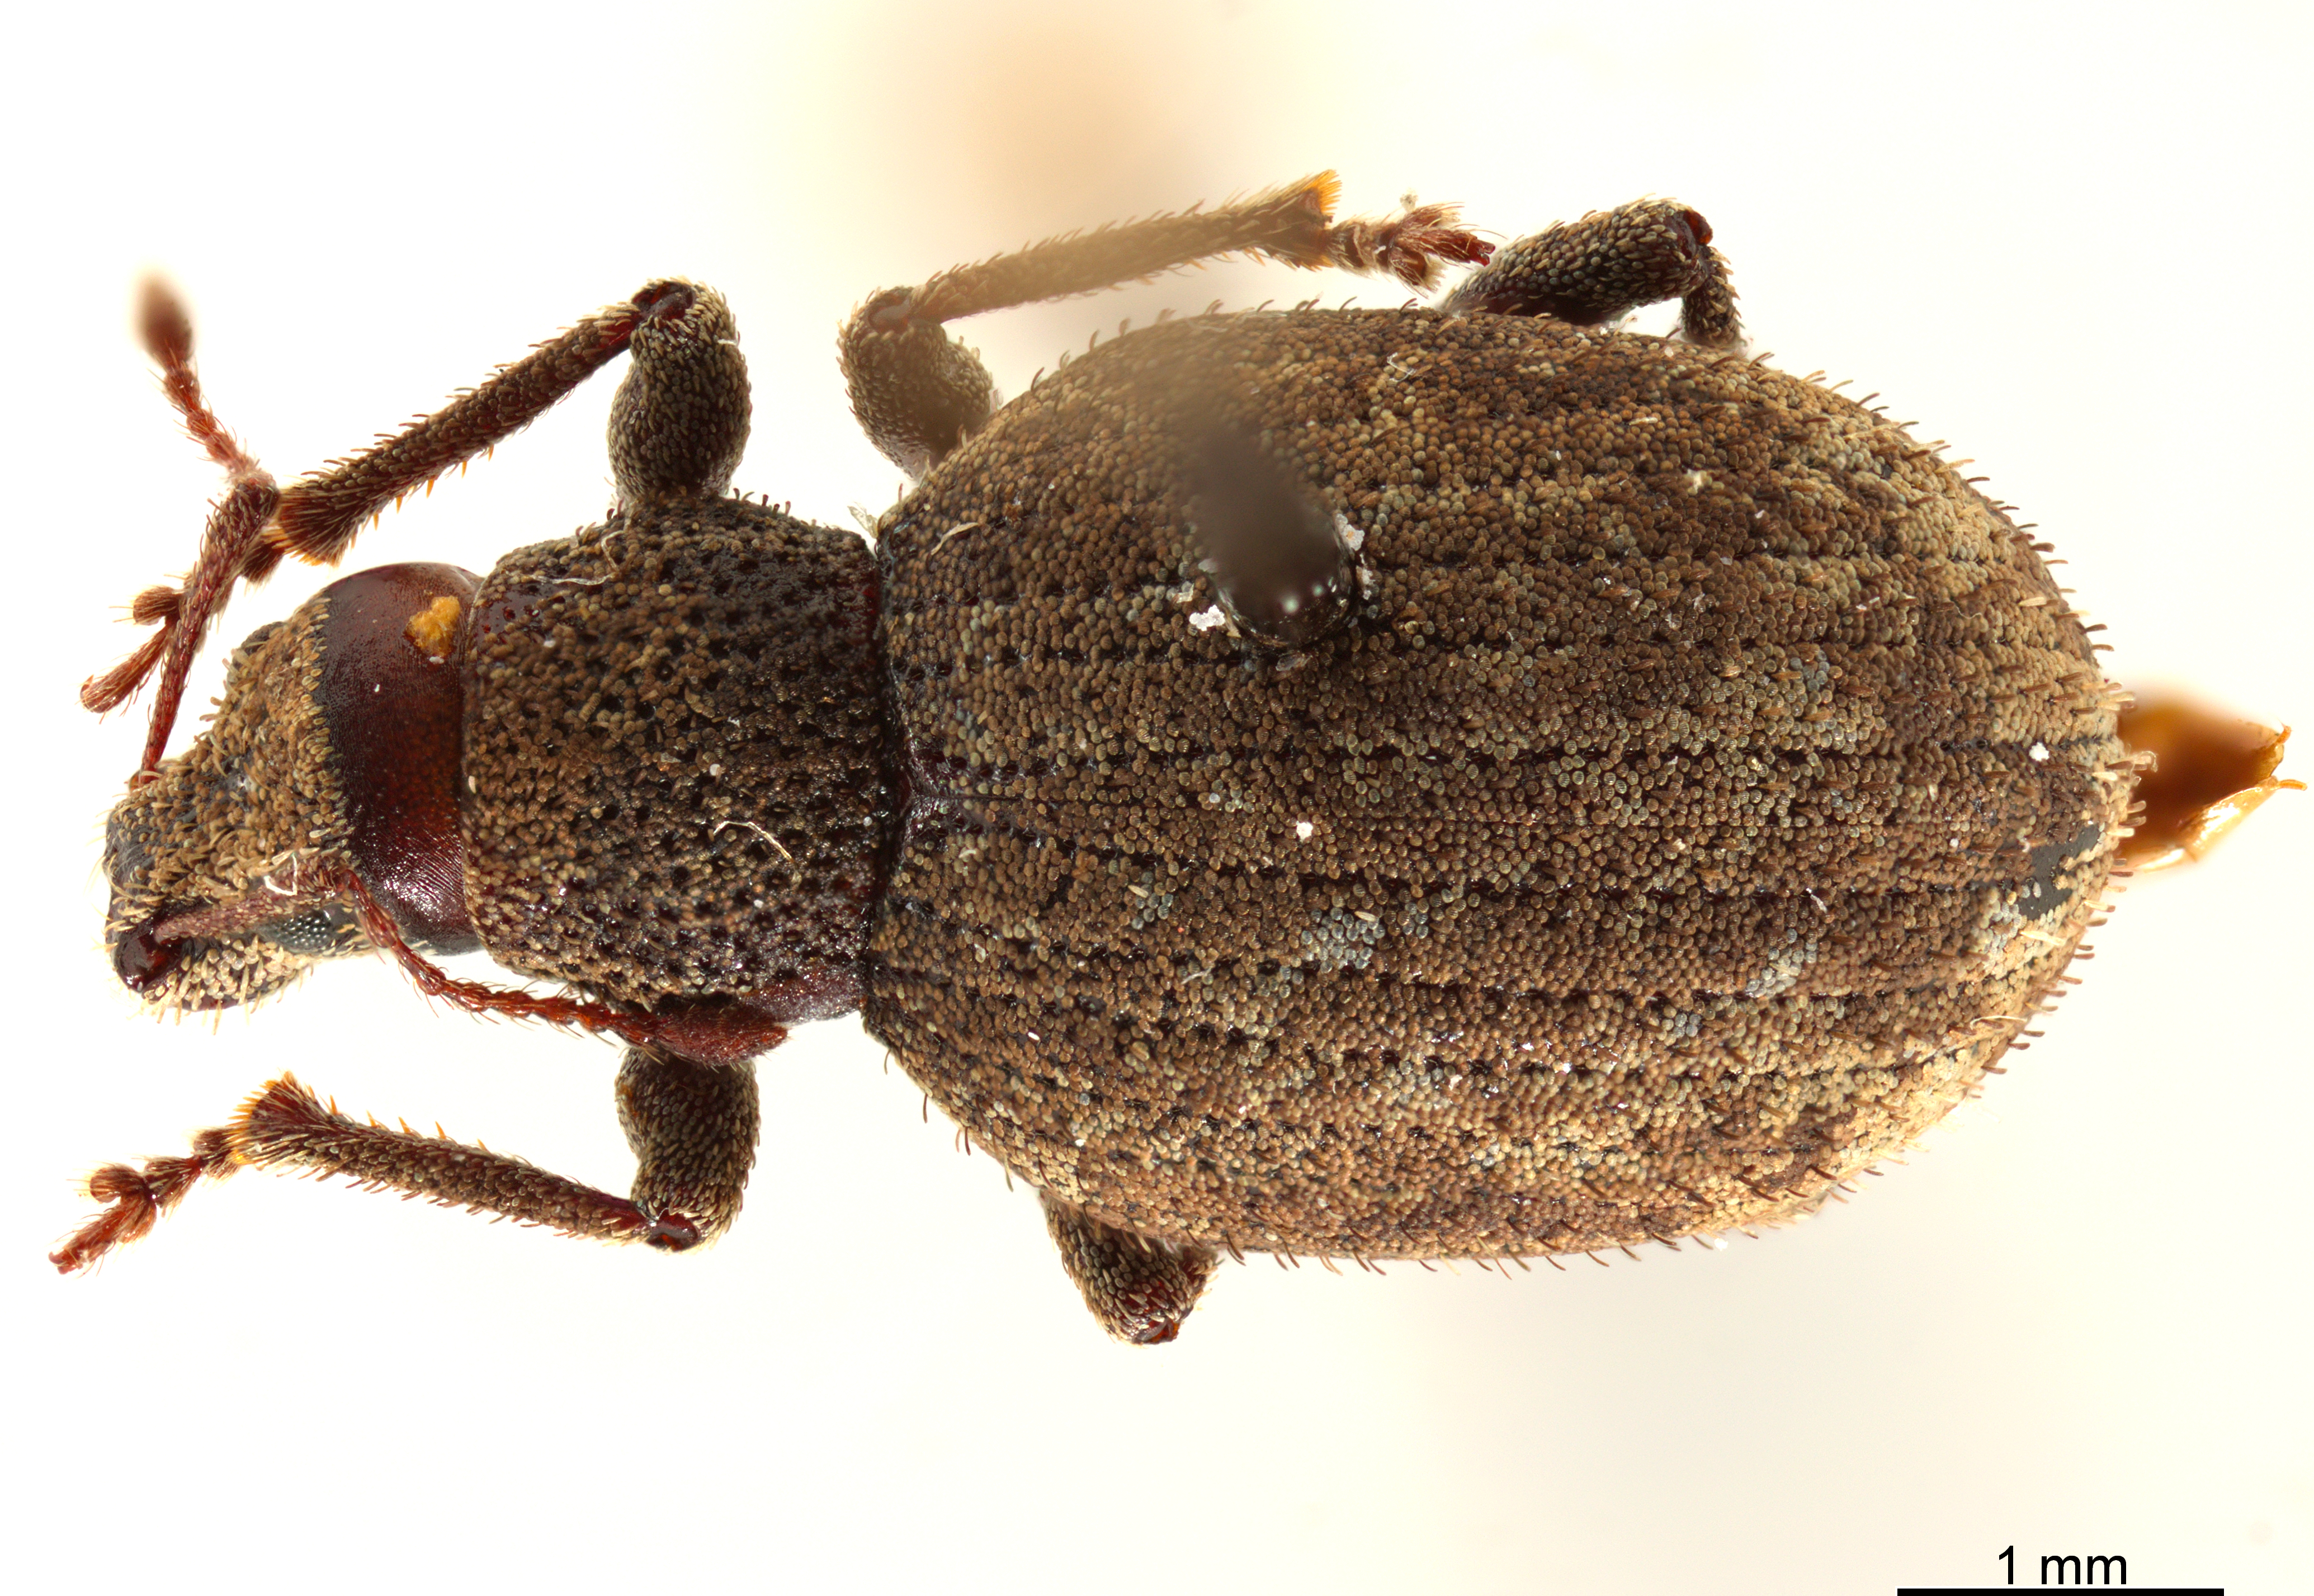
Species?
Geoderces incomptus (also Nemocestes incomptus)
